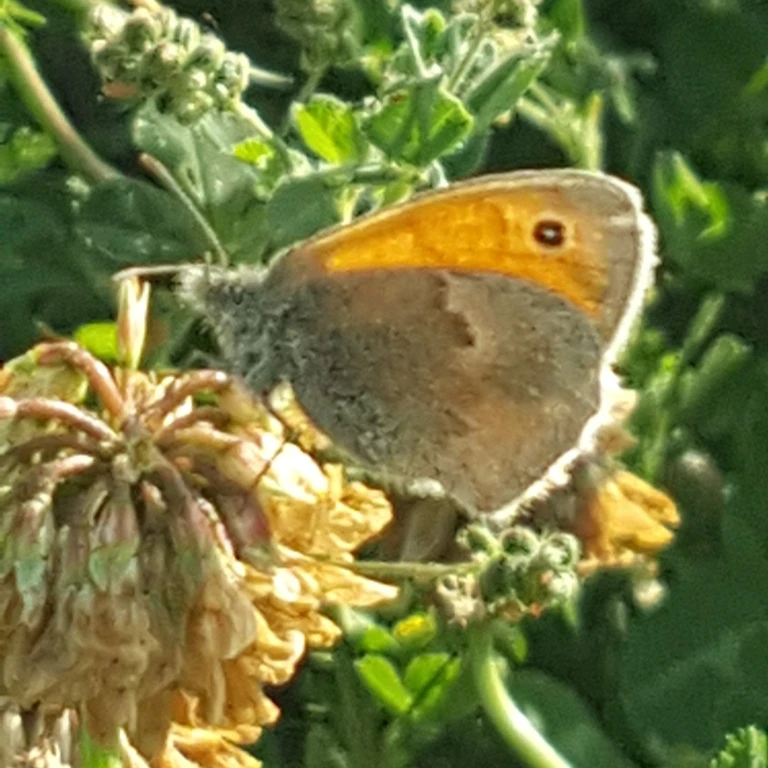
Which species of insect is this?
Coenonympha pamphilus
